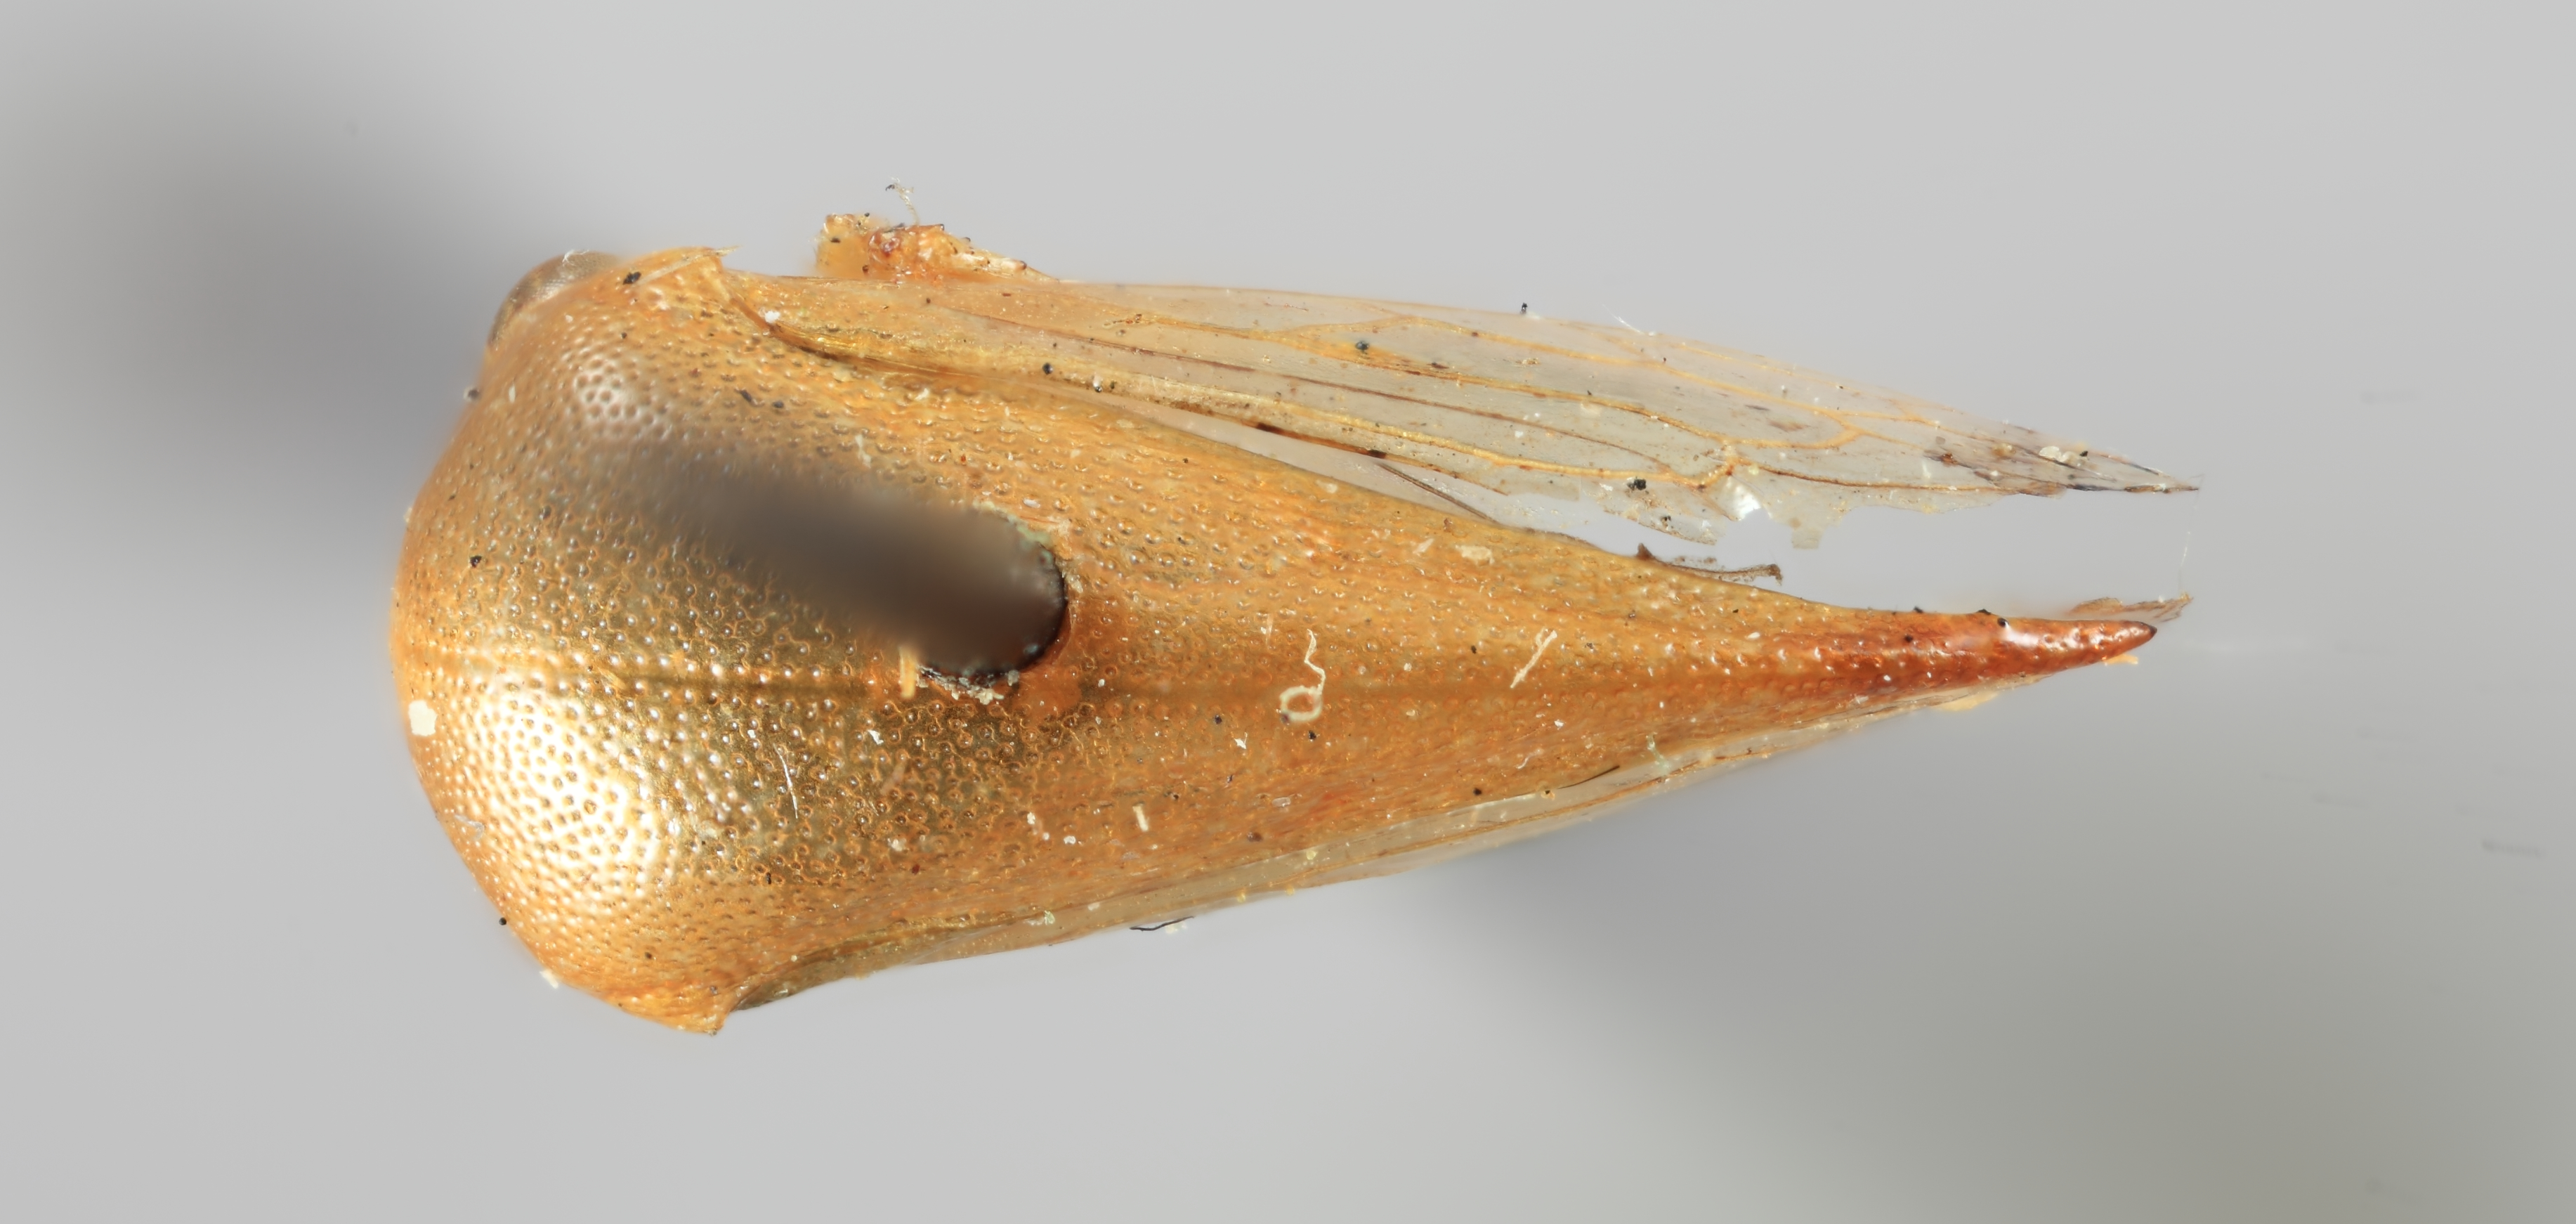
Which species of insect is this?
Anisostylus stylatus
